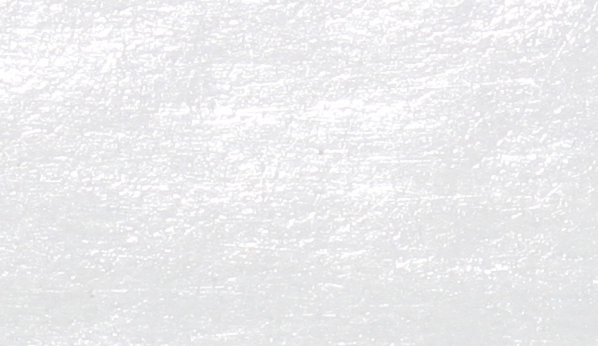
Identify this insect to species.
Megistops coeruleipennis
